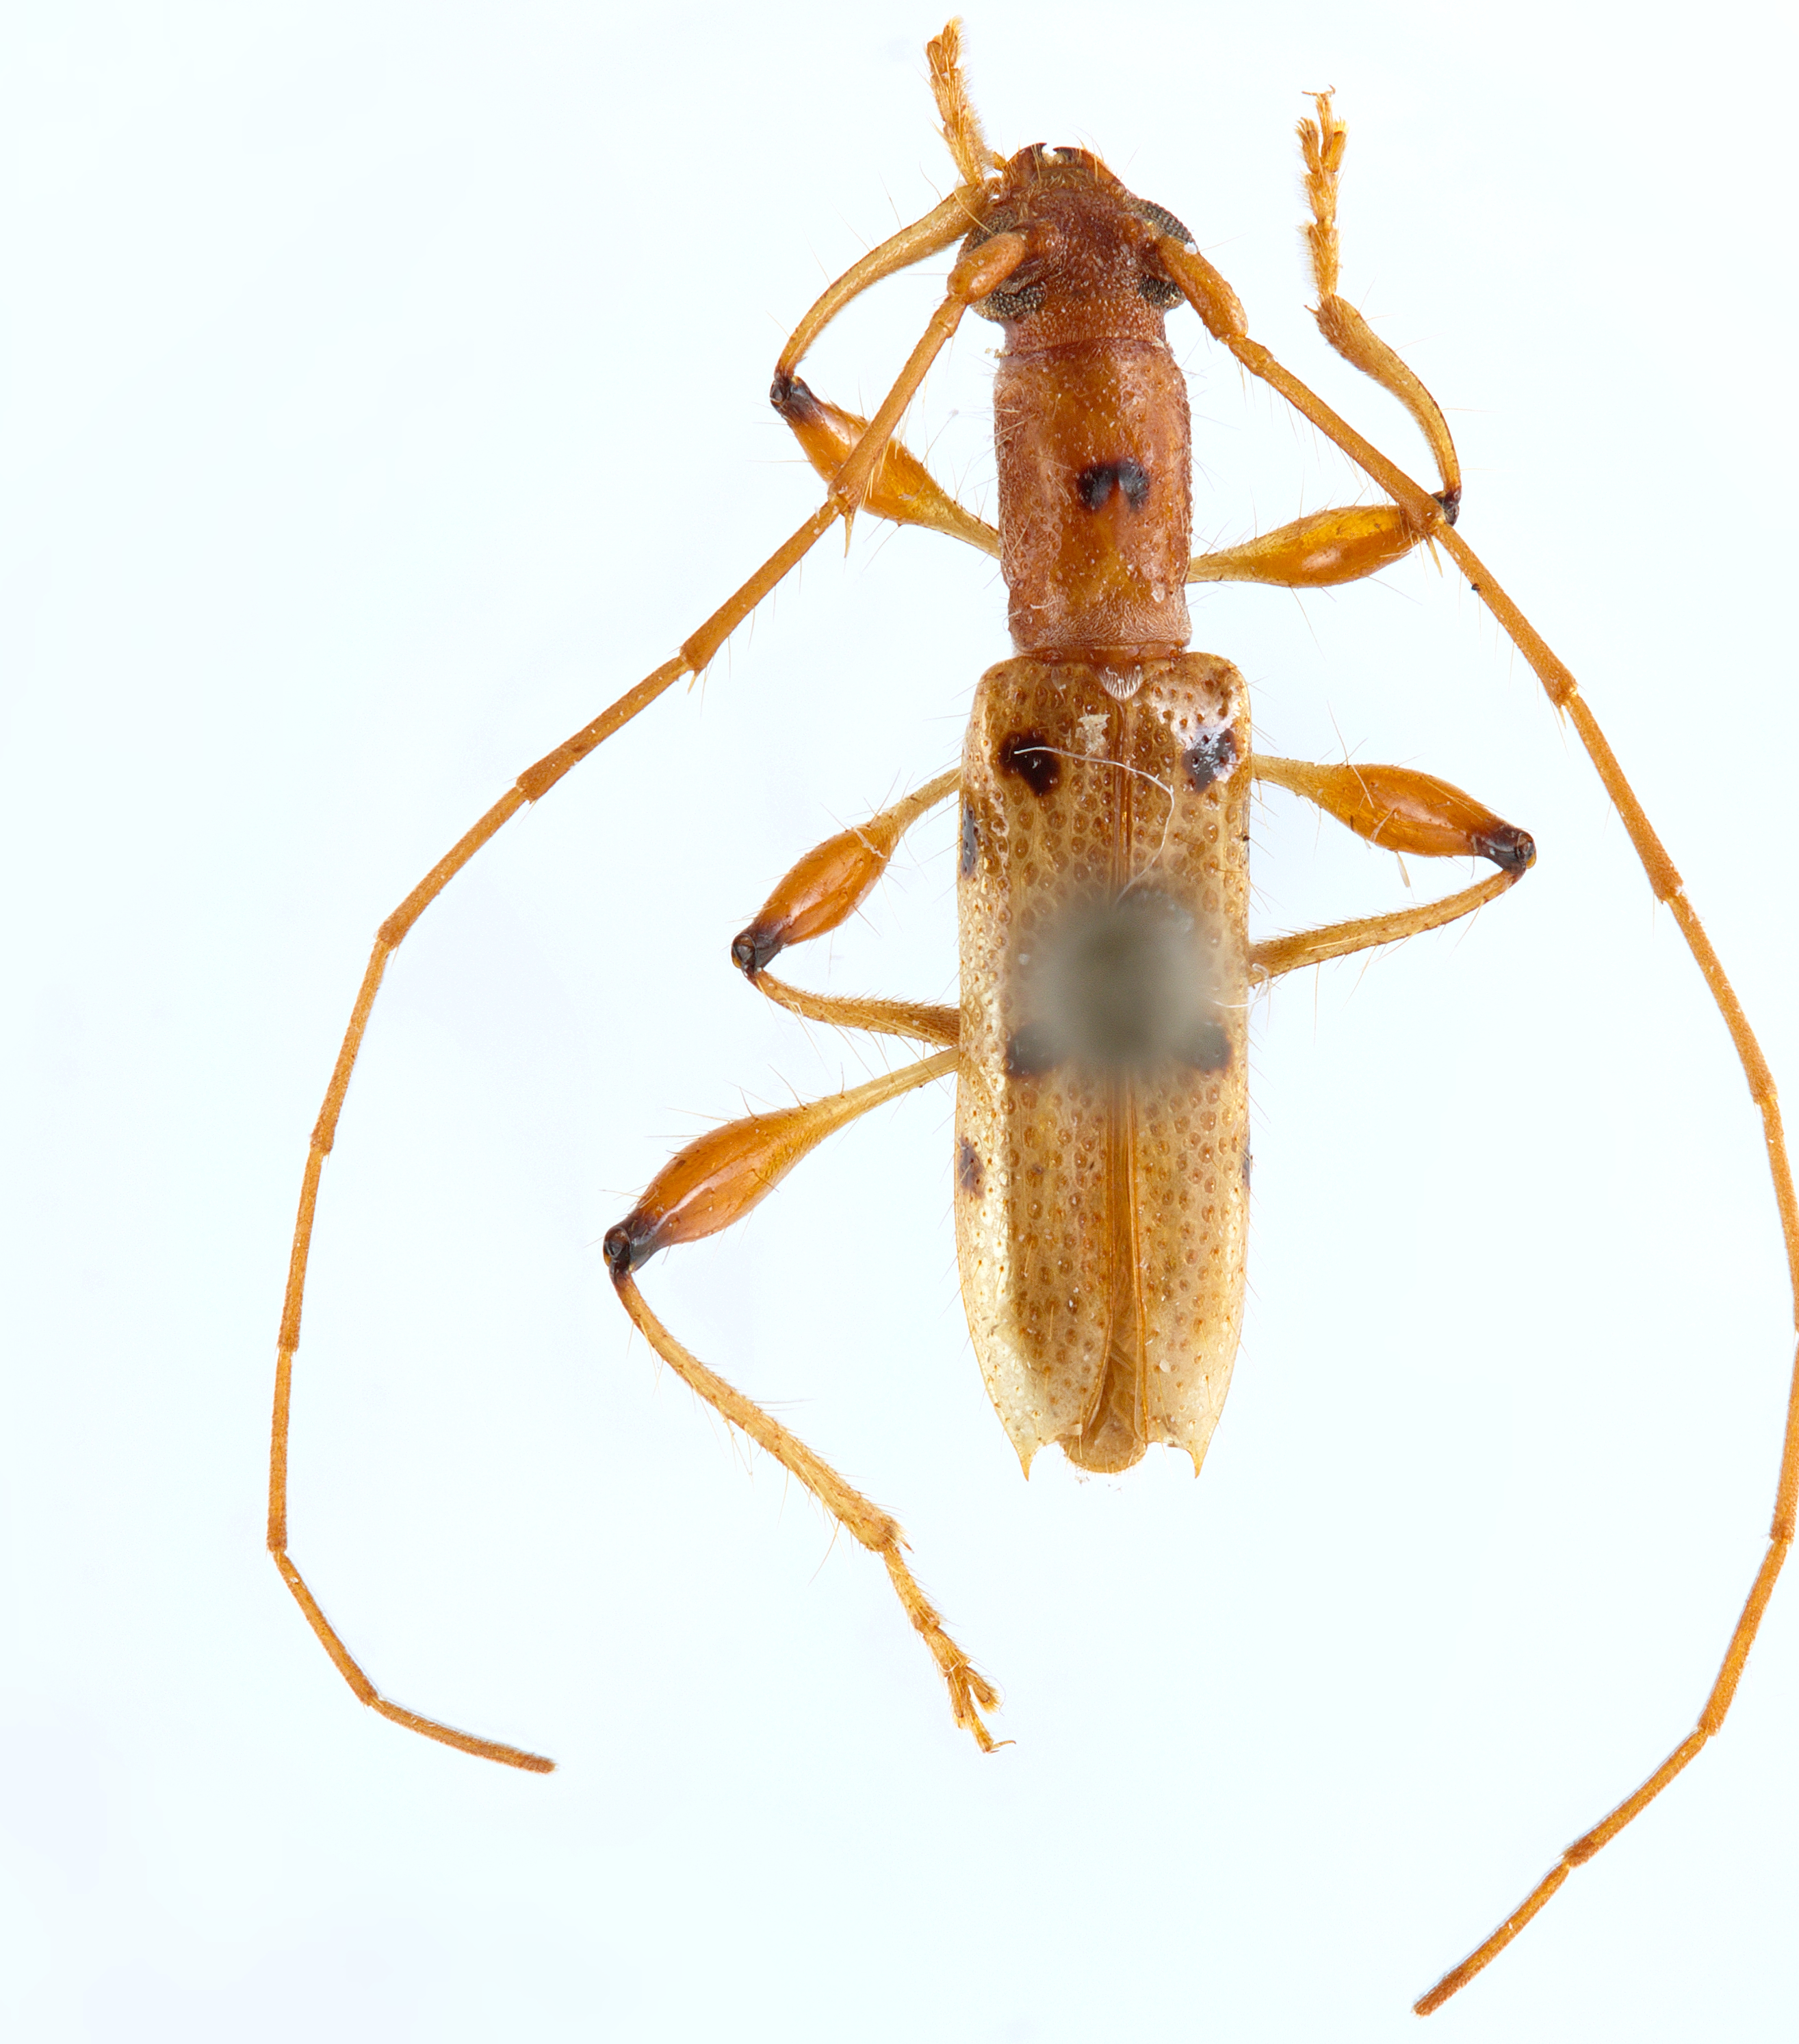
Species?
Iuaca nigromaculata
